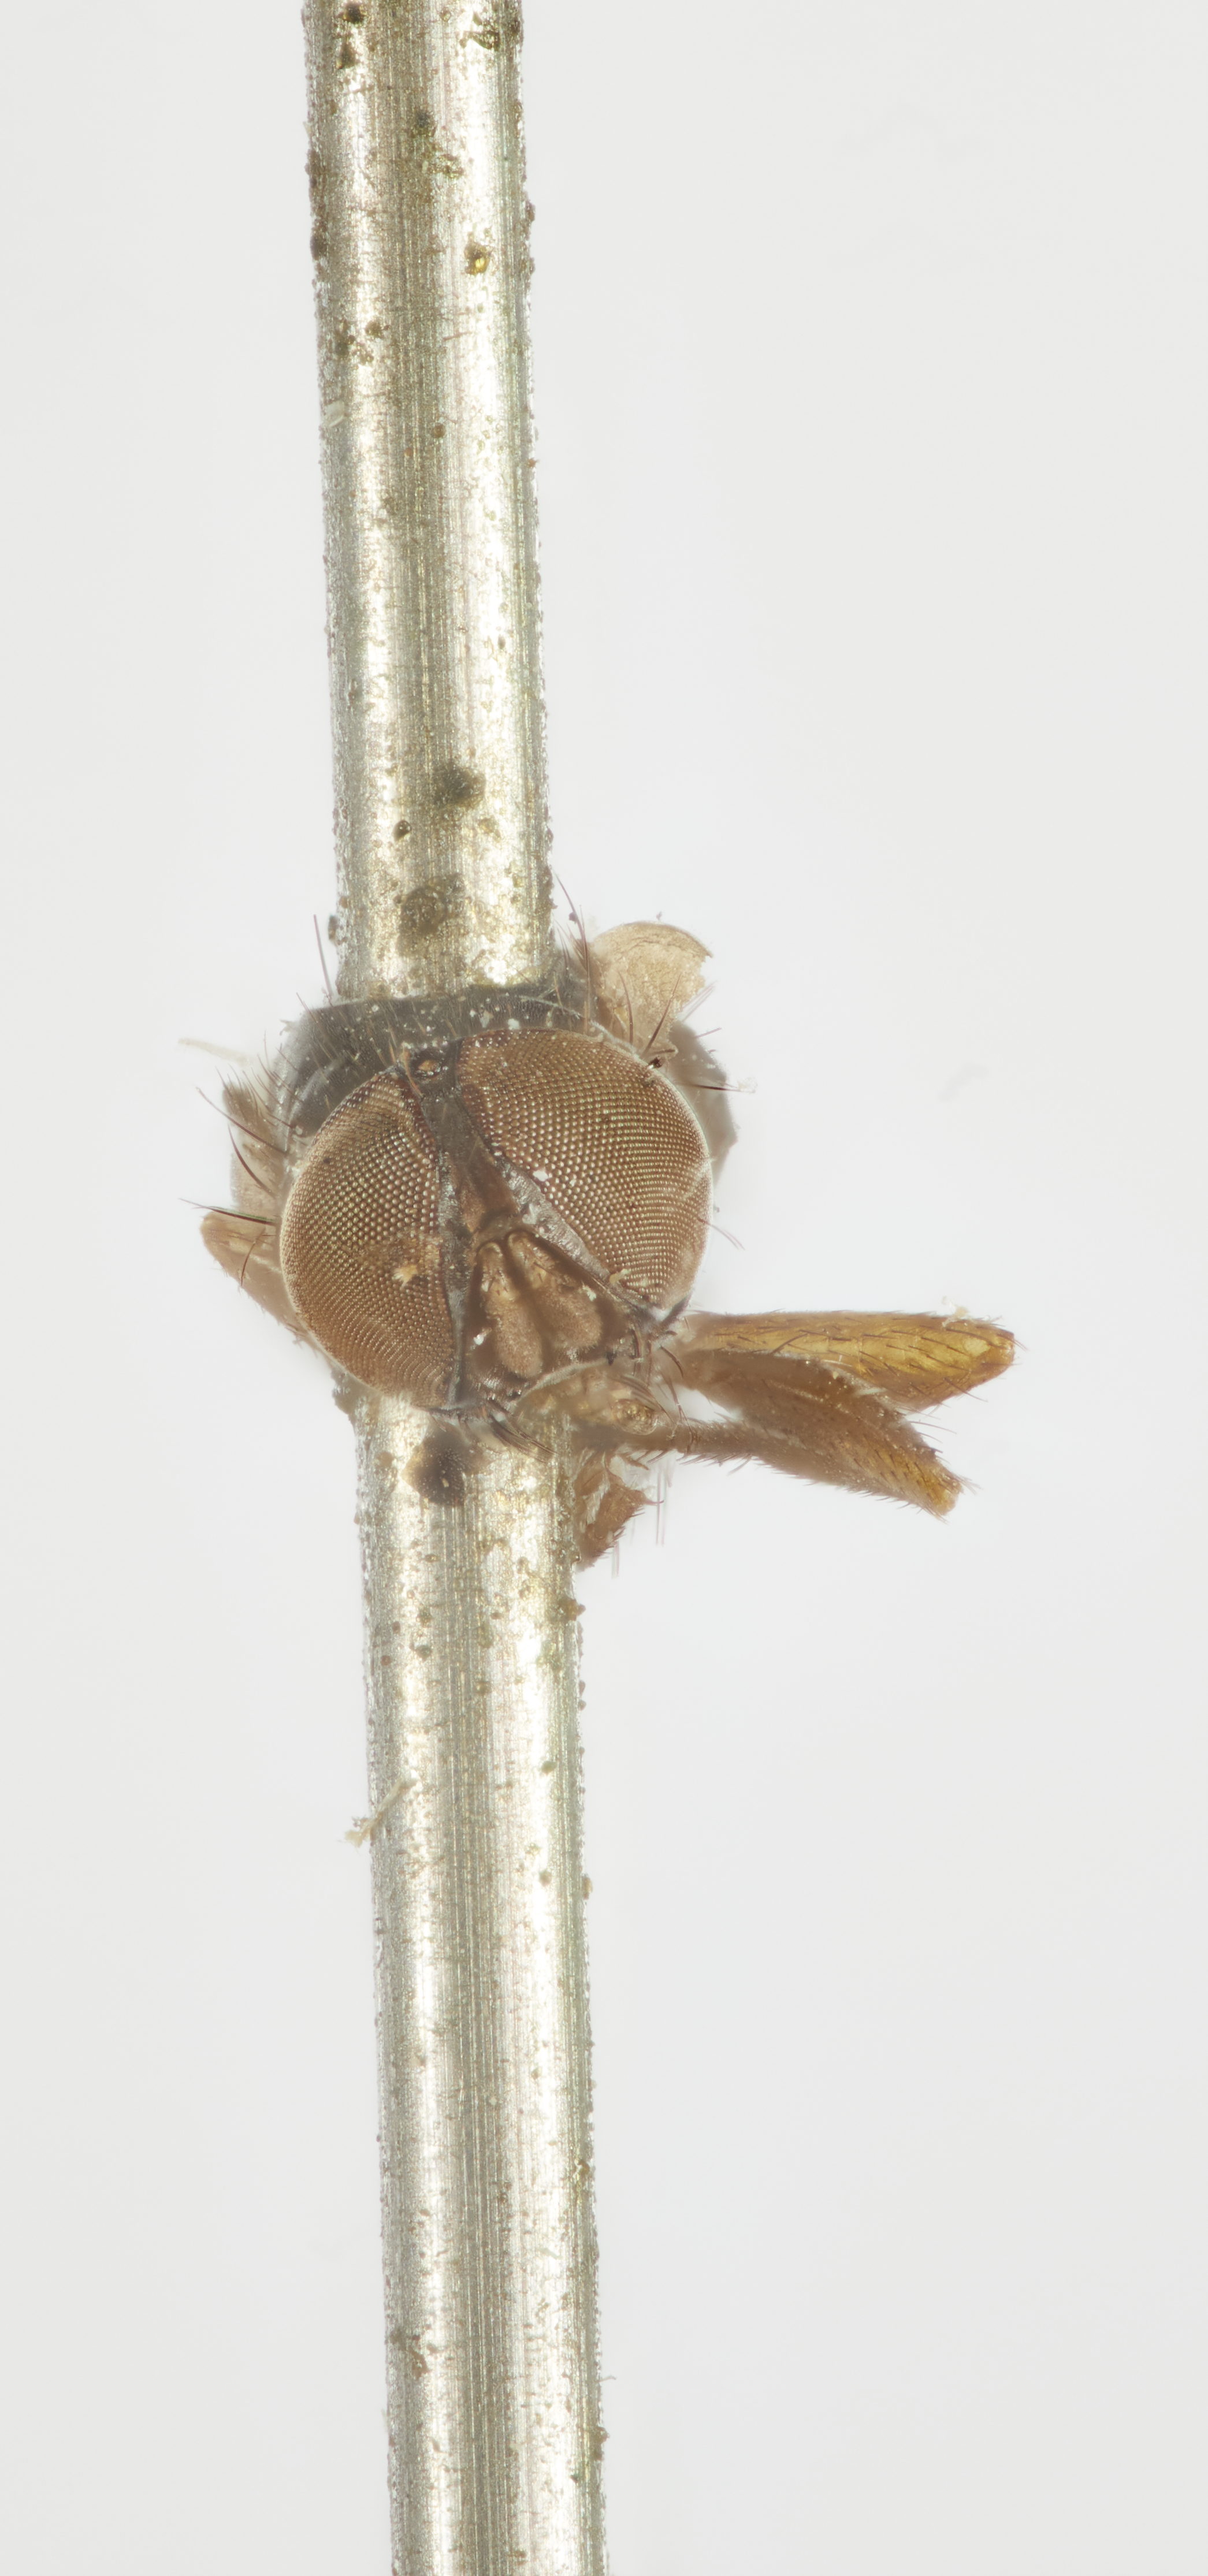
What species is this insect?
Microsciasma minuta
